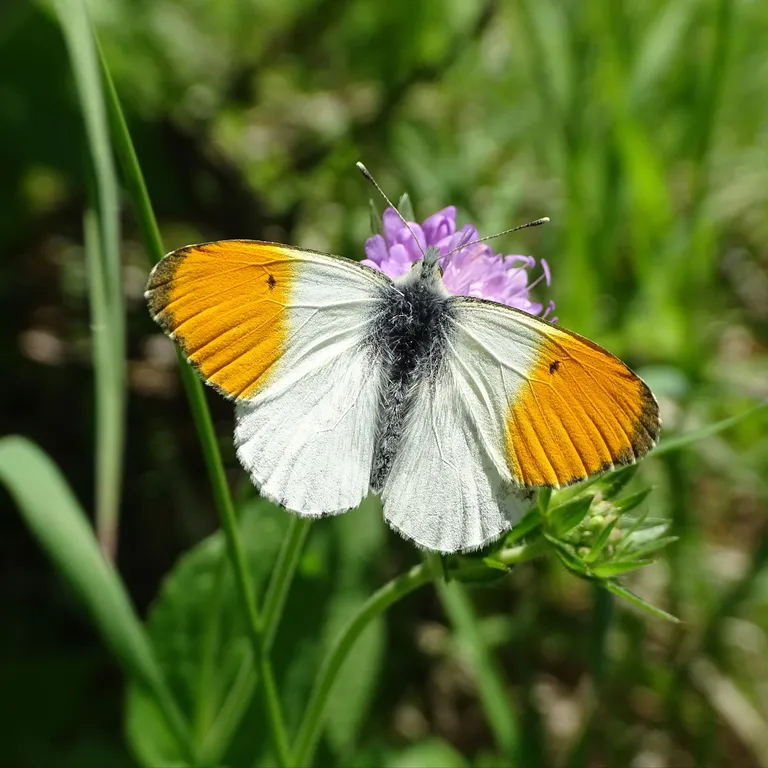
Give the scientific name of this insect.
Anthocharis cardamines
